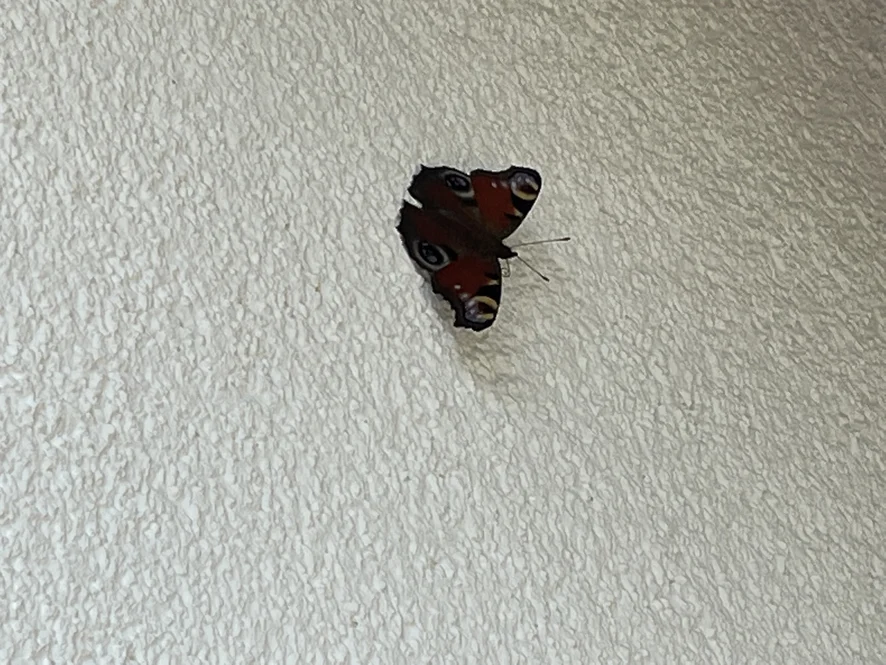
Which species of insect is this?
Aglais io
